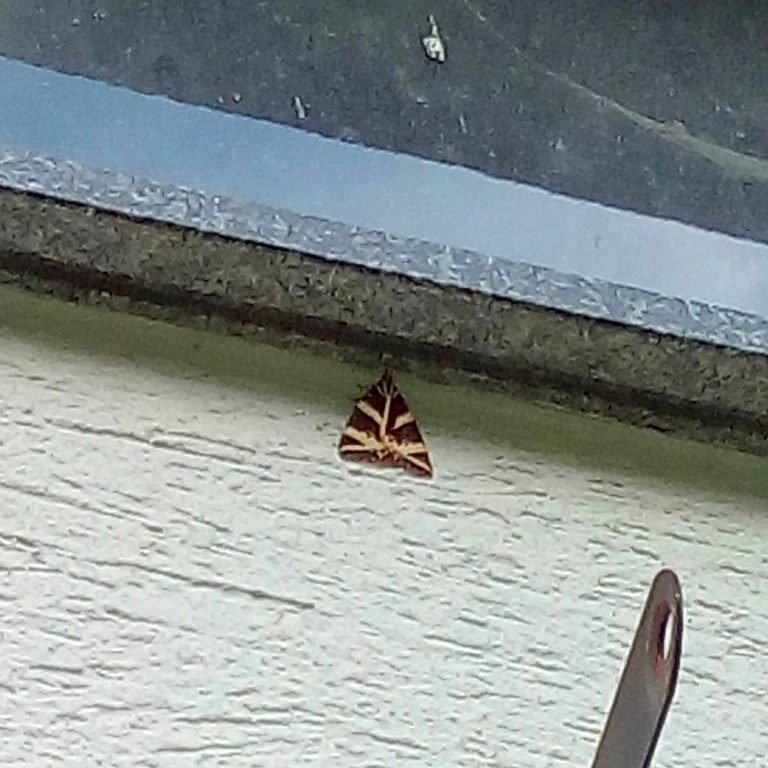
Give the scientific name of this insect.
Euplagia quadripunctaria
